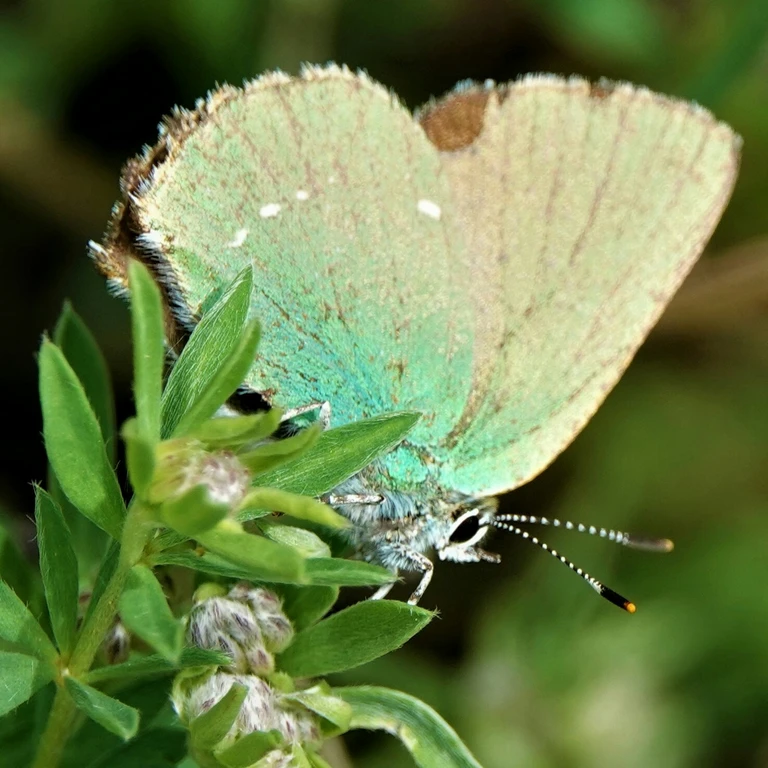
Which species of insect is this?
Callophrys rubi
